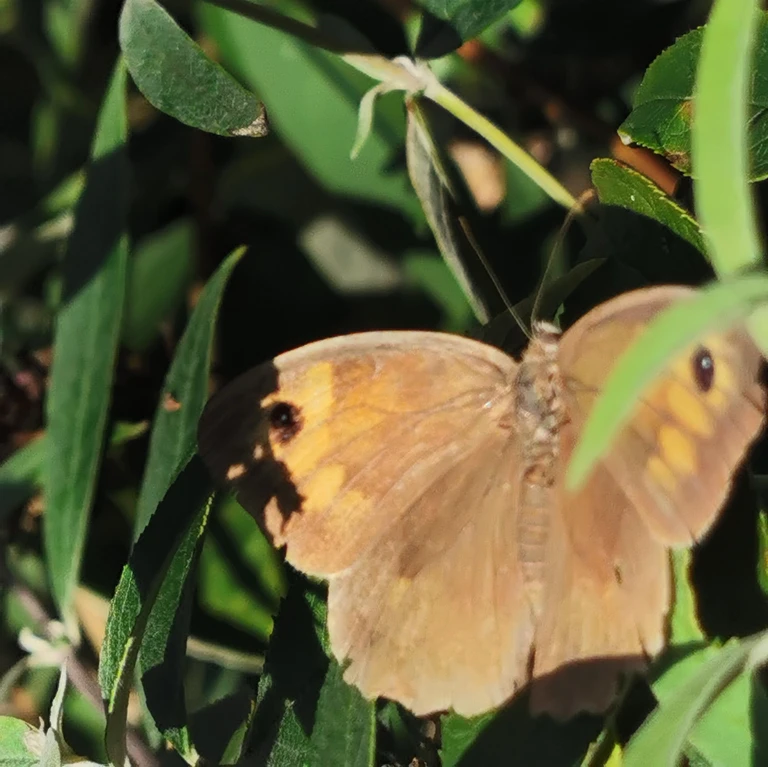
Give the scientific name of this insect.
Maniola jurtina
